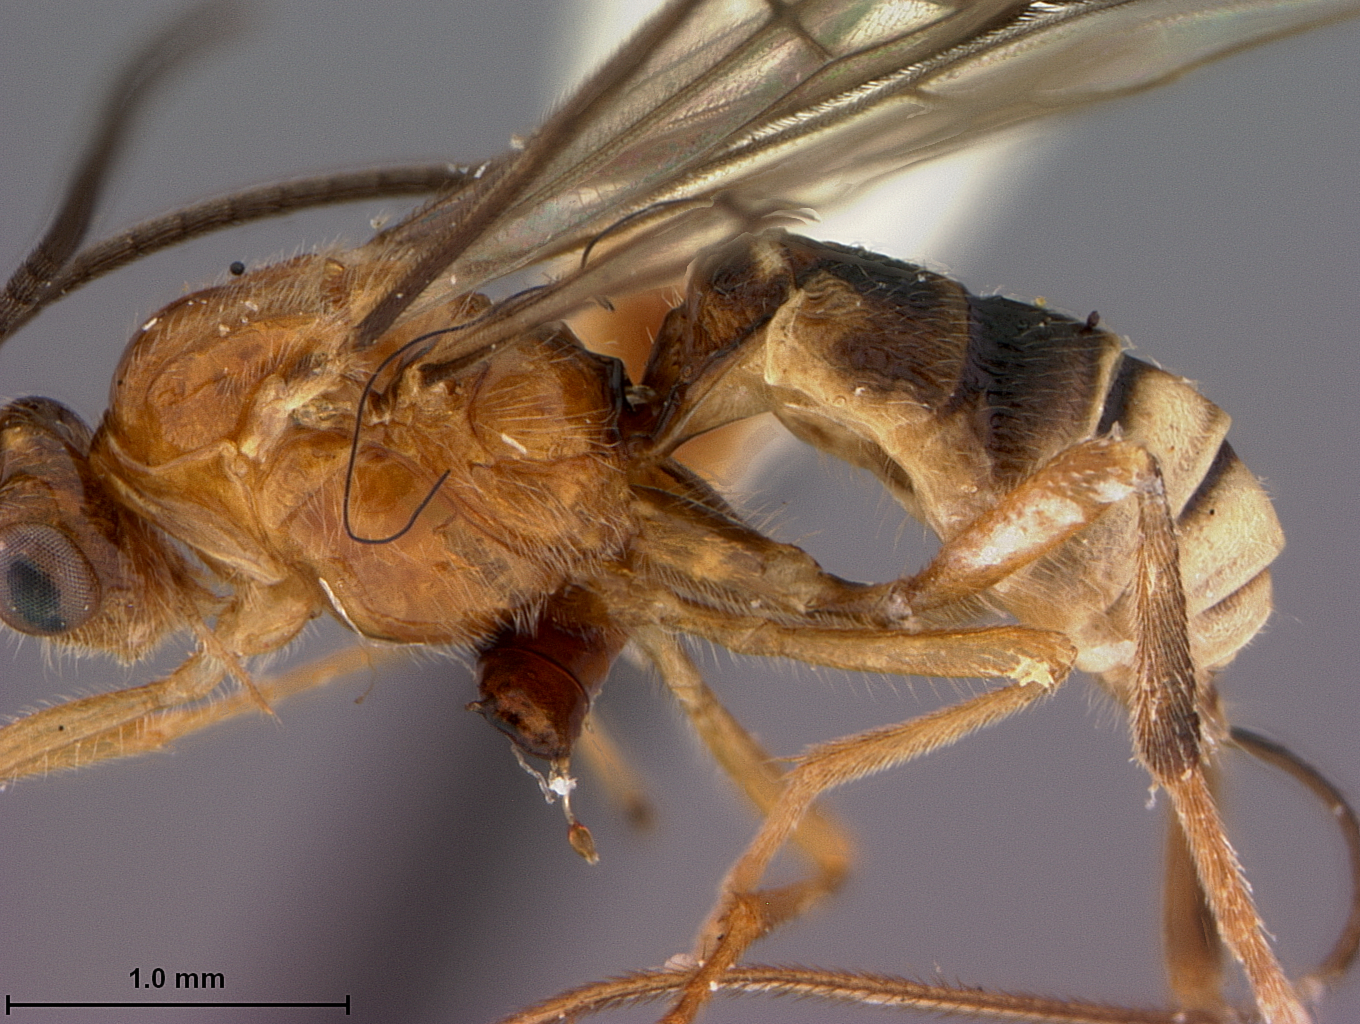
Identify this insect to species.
Microbracon lendicivorus
